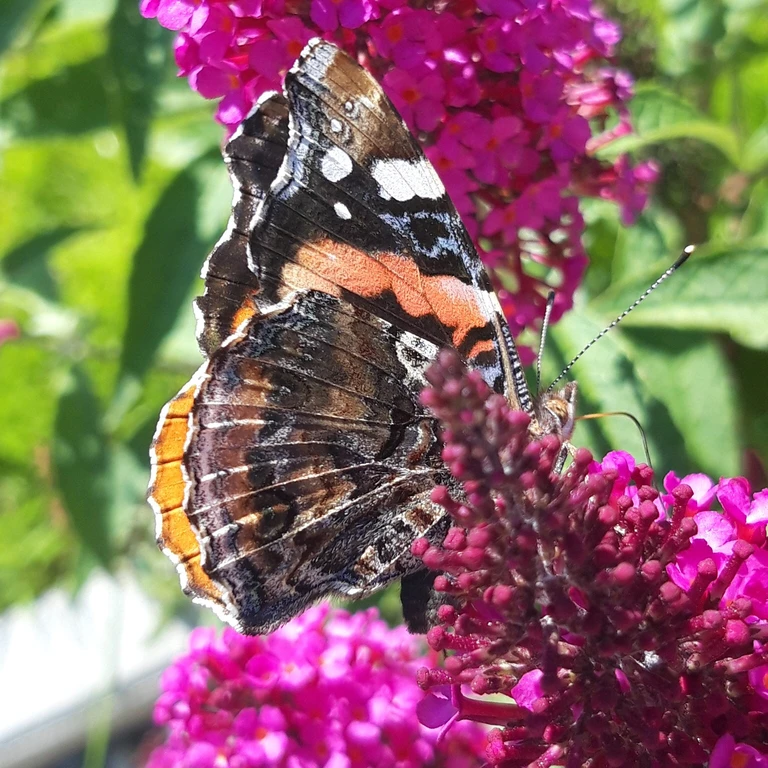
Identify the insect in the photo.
Vanessa atalanta
